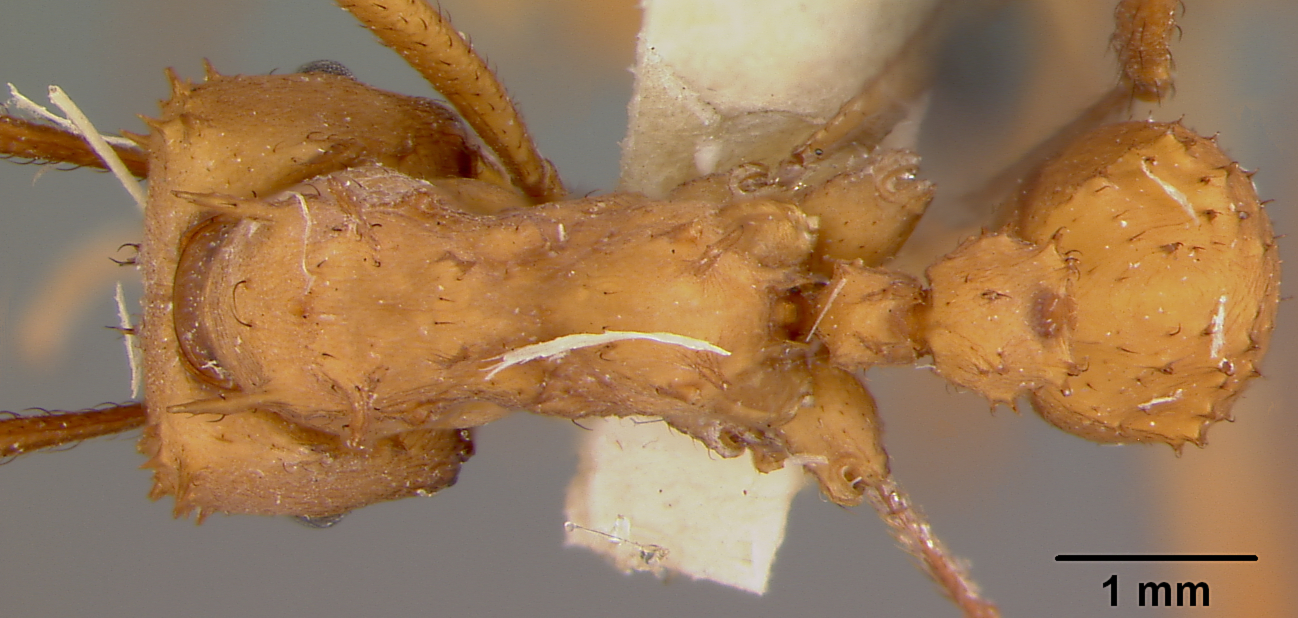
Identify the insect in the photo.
Acromyrmex octospinosus
